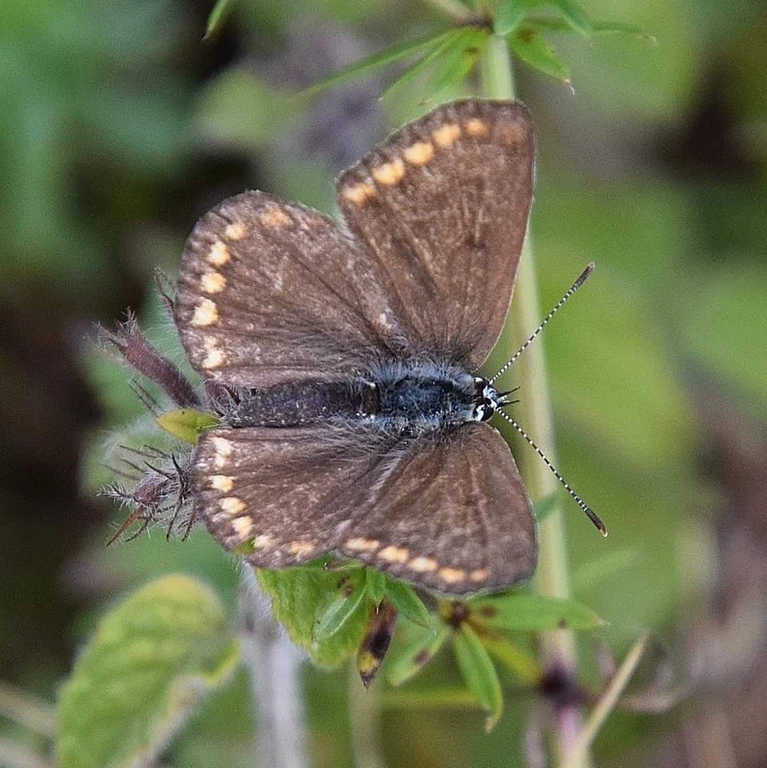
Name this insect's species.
Polyommatus icarus
